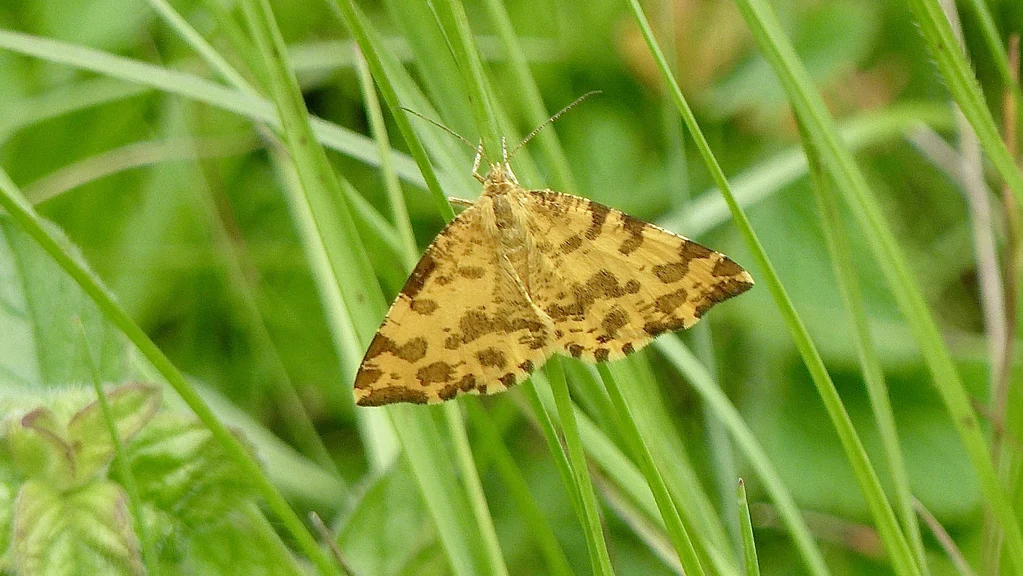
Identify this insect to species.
Pseudopanthera macularia
